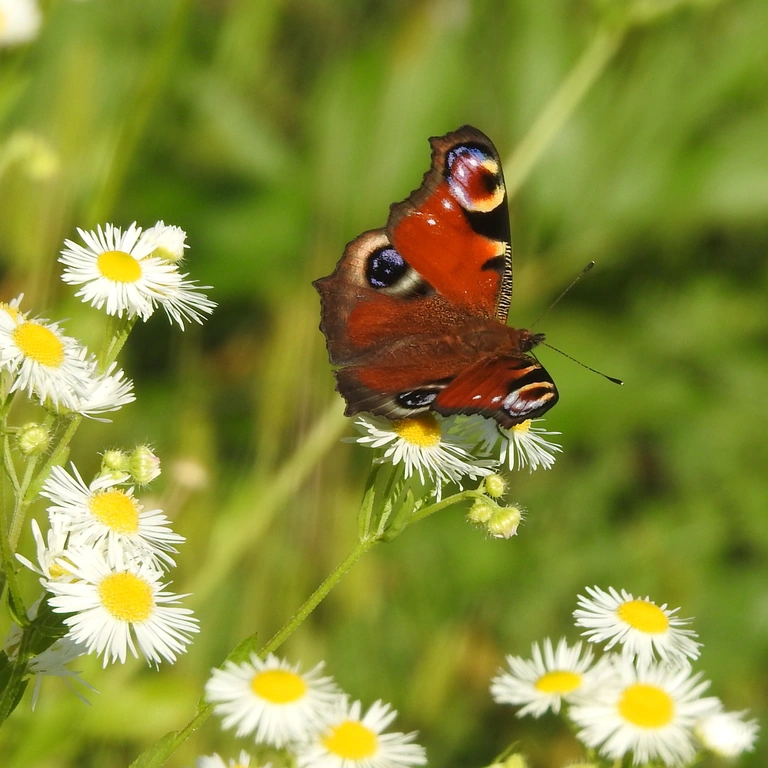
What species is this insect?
Aglais io
